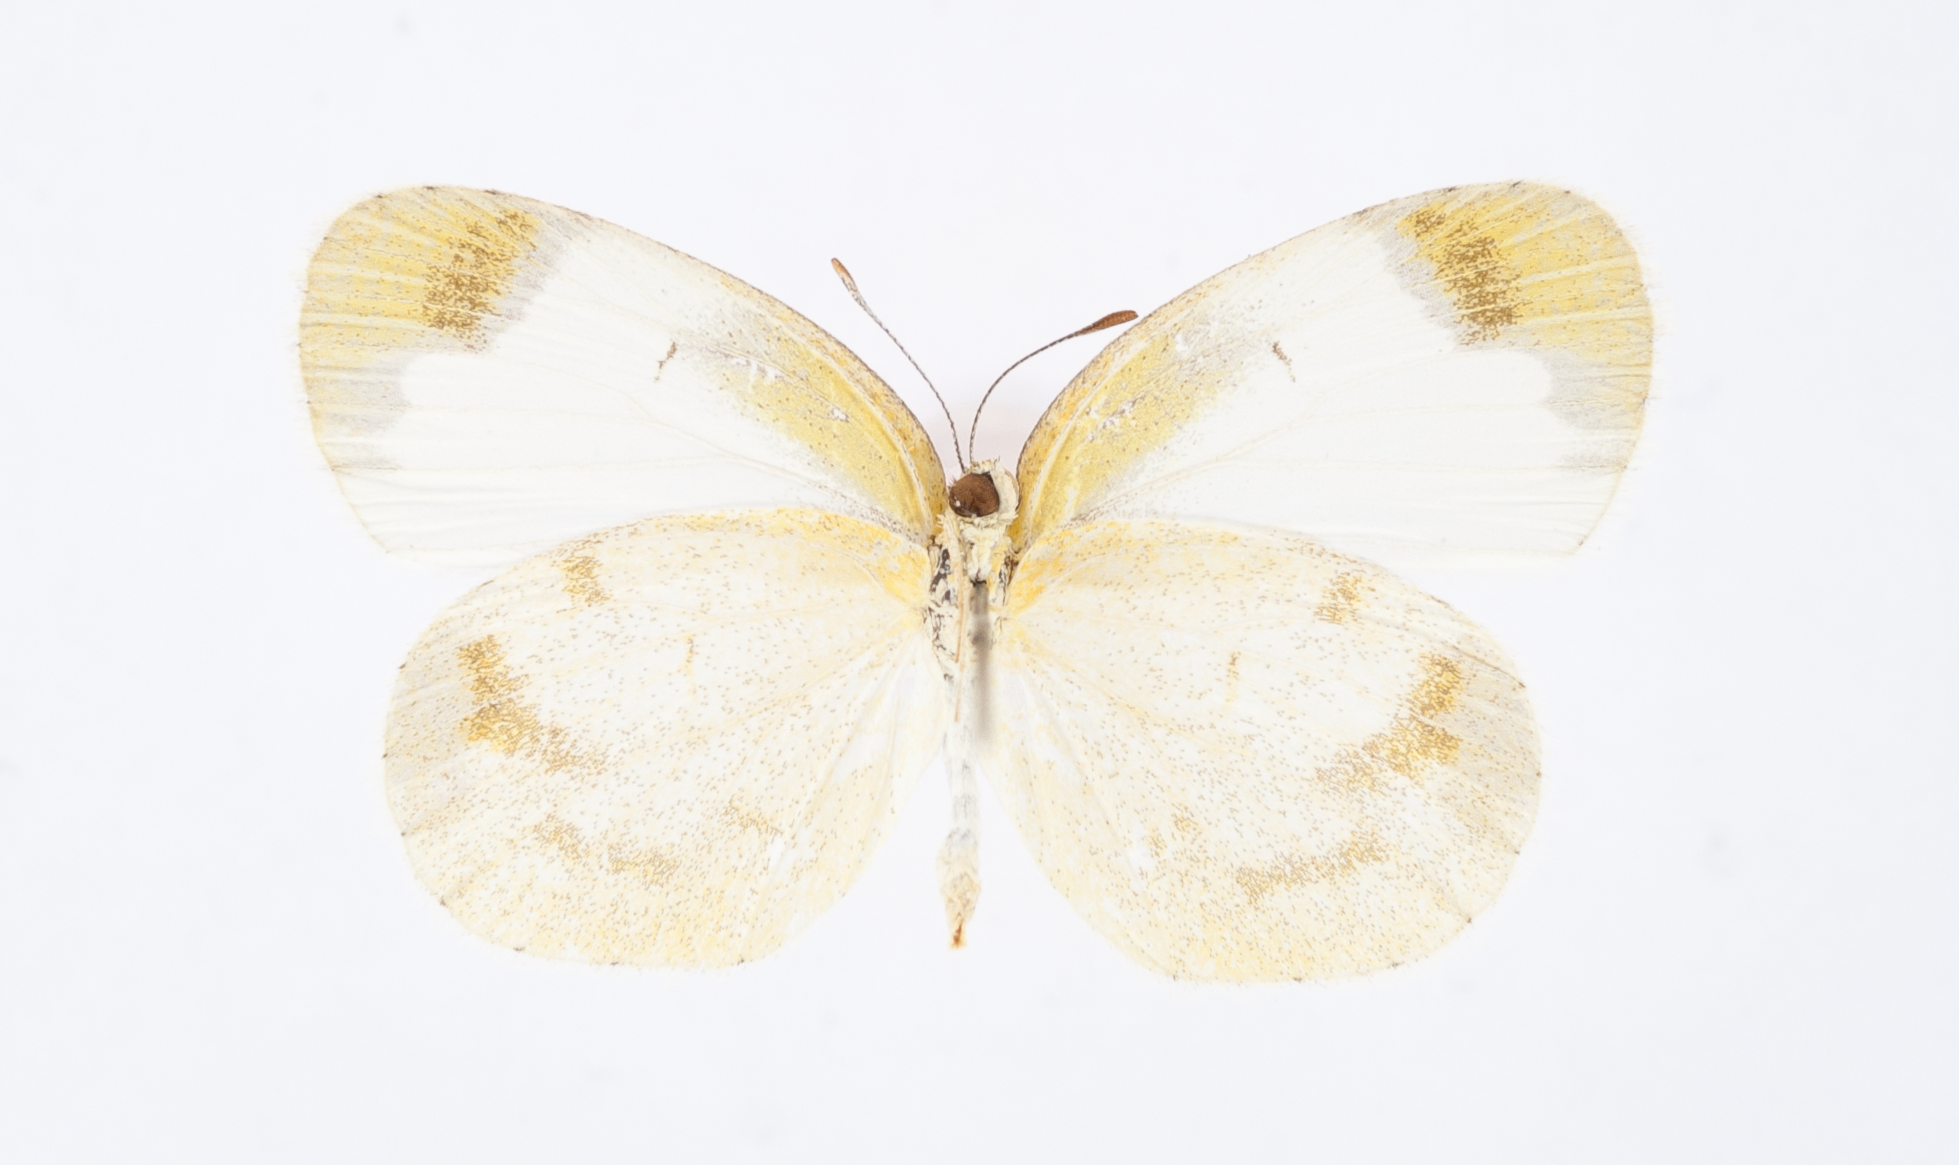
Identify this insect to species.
Eurema lucina
